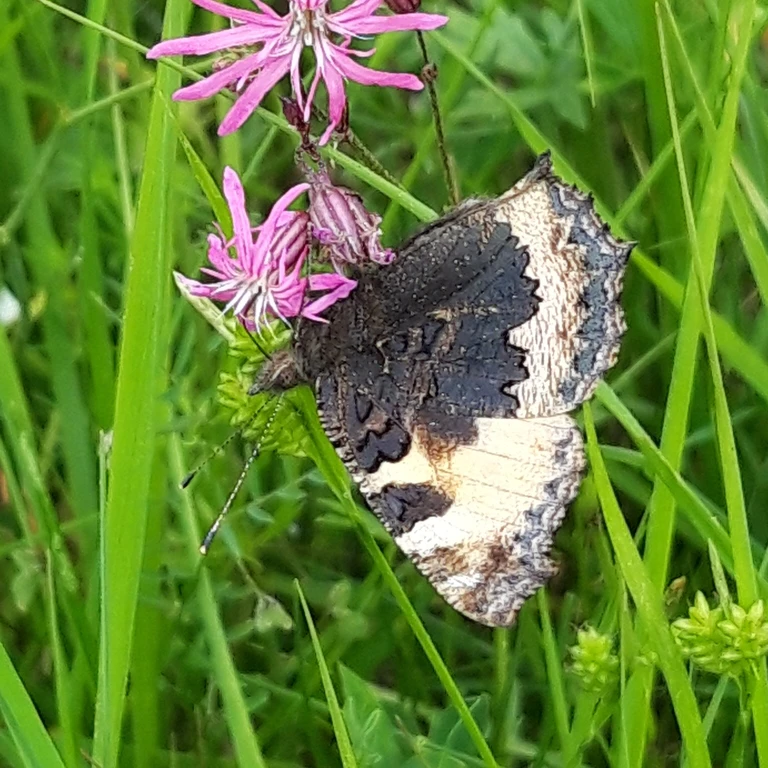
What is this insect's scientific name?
Aglais urticae
